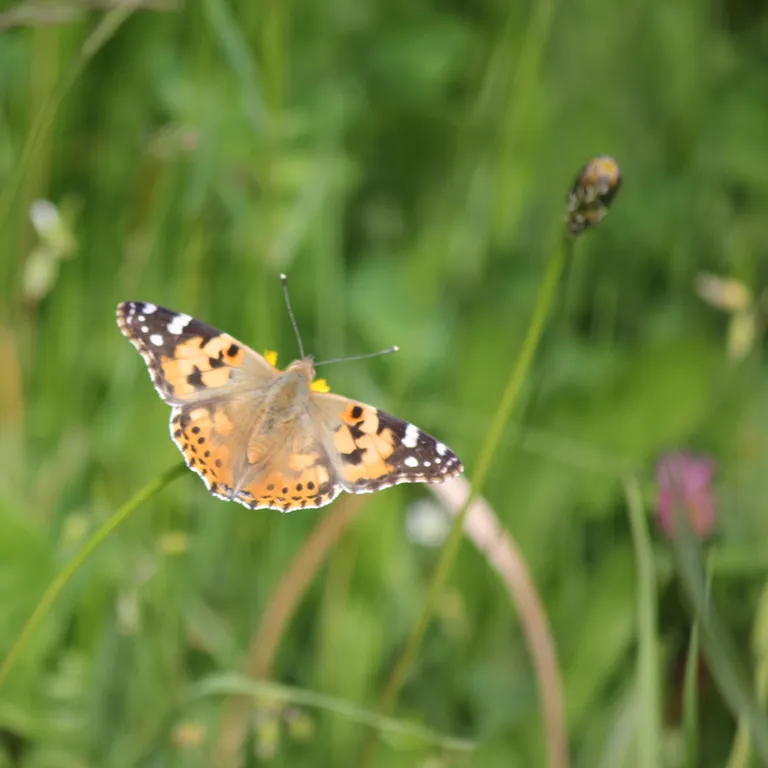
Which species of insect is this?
Vanessa cardui
